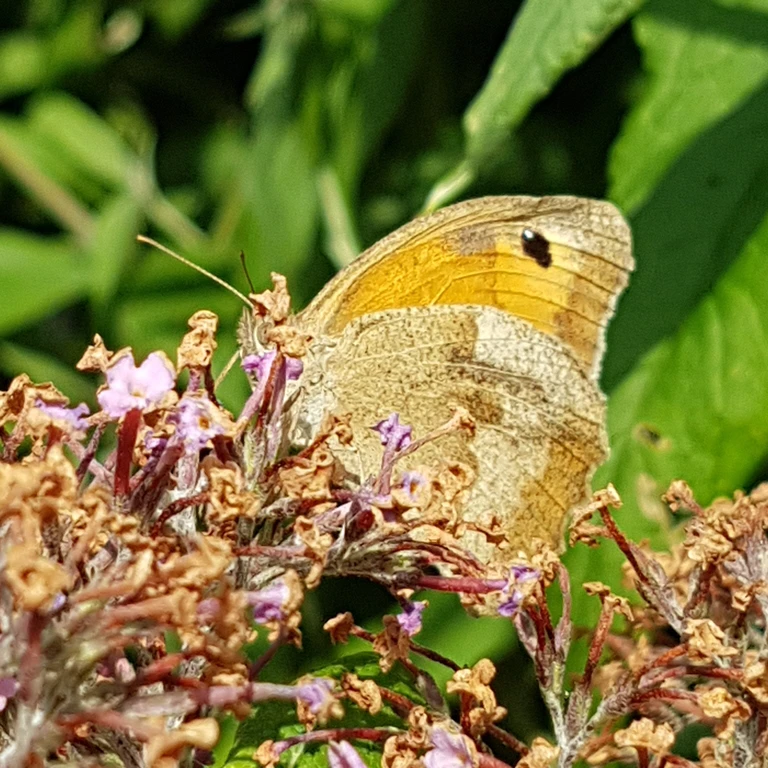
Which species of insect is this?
Maniola jurtina
